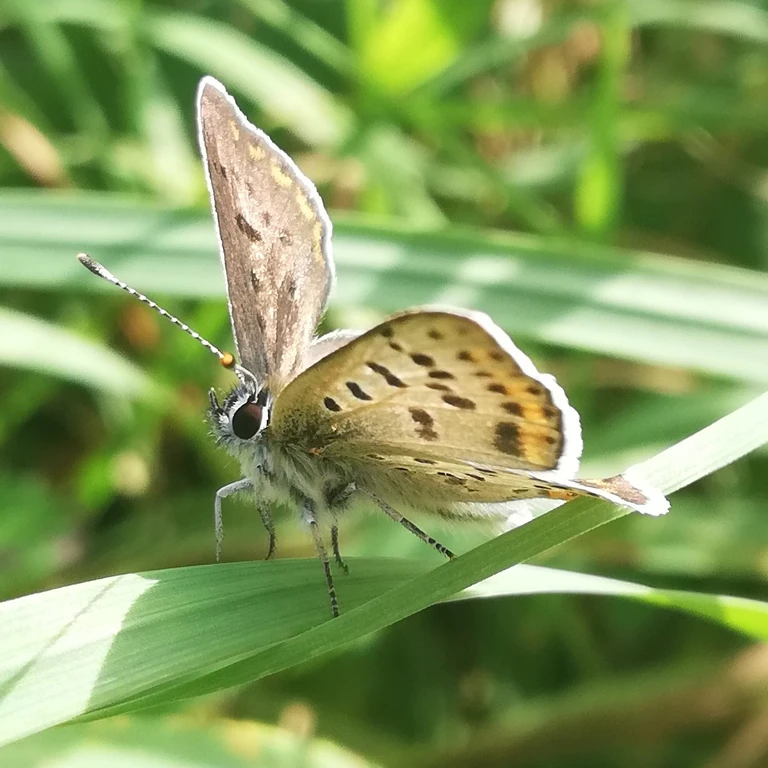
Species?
Lycaena tityrus (also Loweia tityrus)
